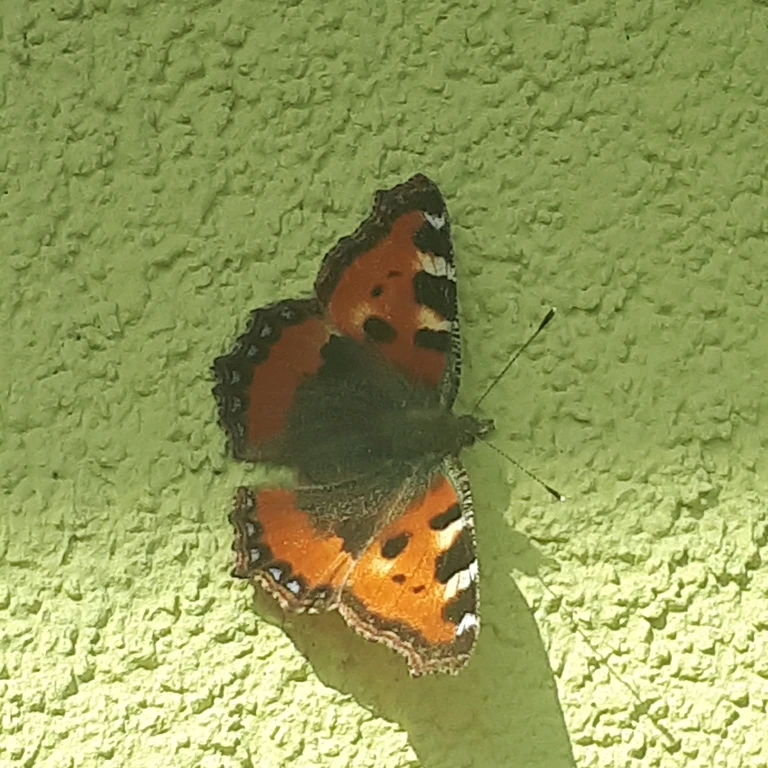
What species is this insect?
Aglais urticae
